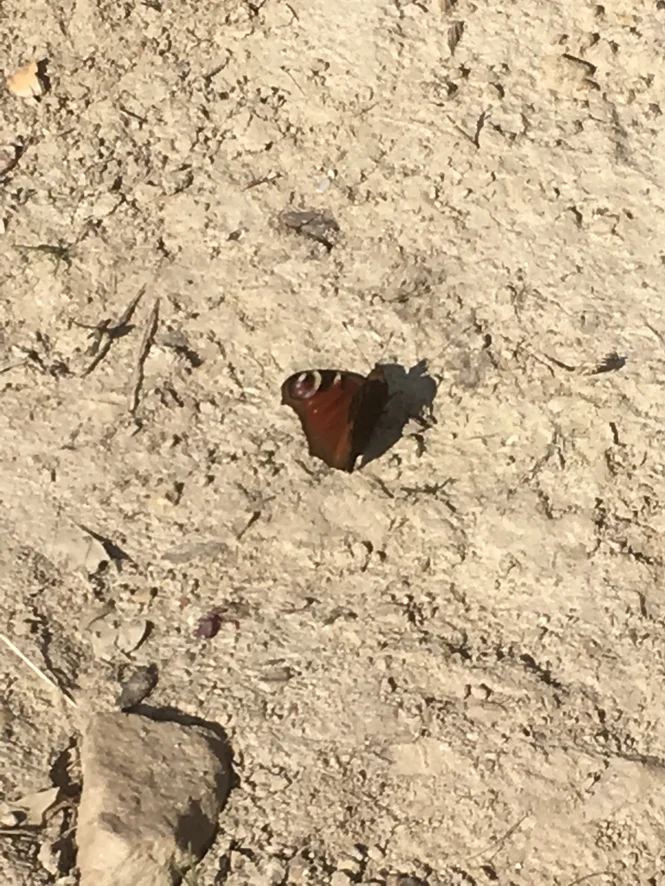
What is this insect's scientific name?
Aglais io
